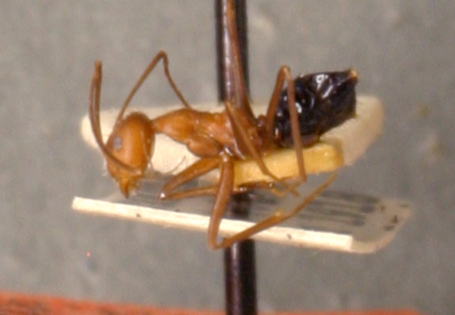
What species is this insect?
Prenolepis gibberosa
